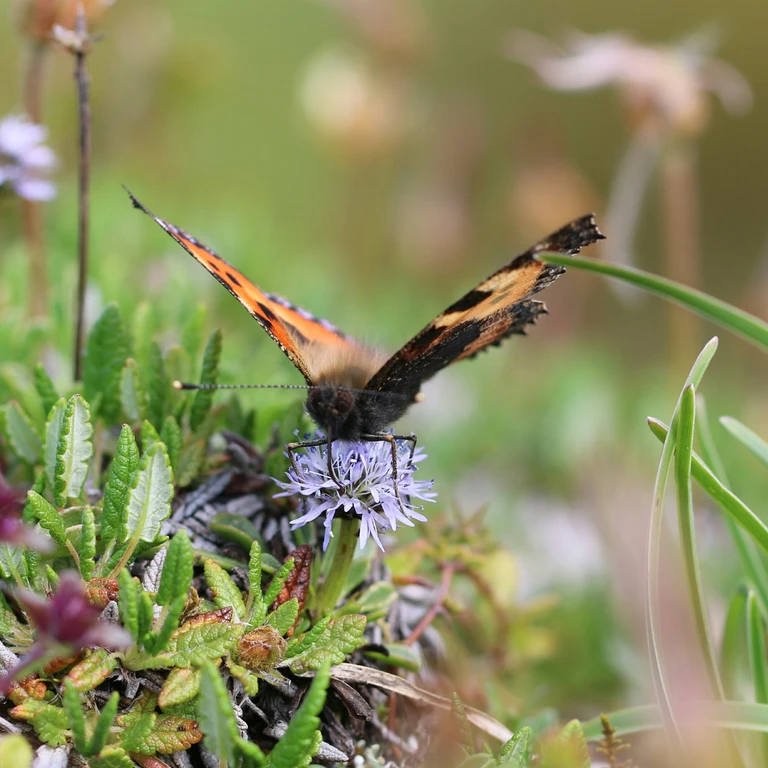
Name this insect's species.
Aglais urticae
